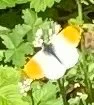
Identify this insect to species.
Anthocharis cardamines
